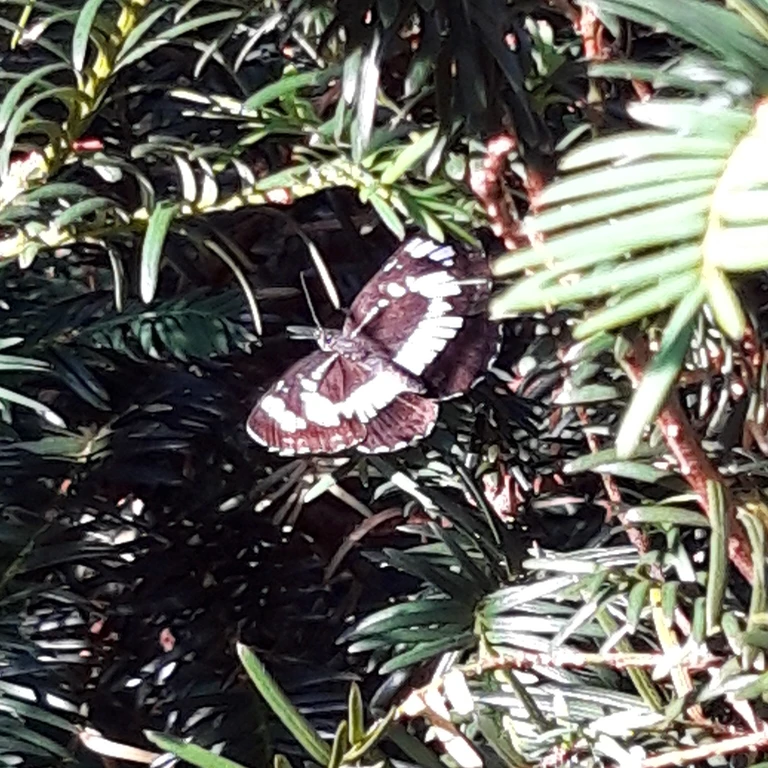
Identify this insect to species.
Neptis rivularis
